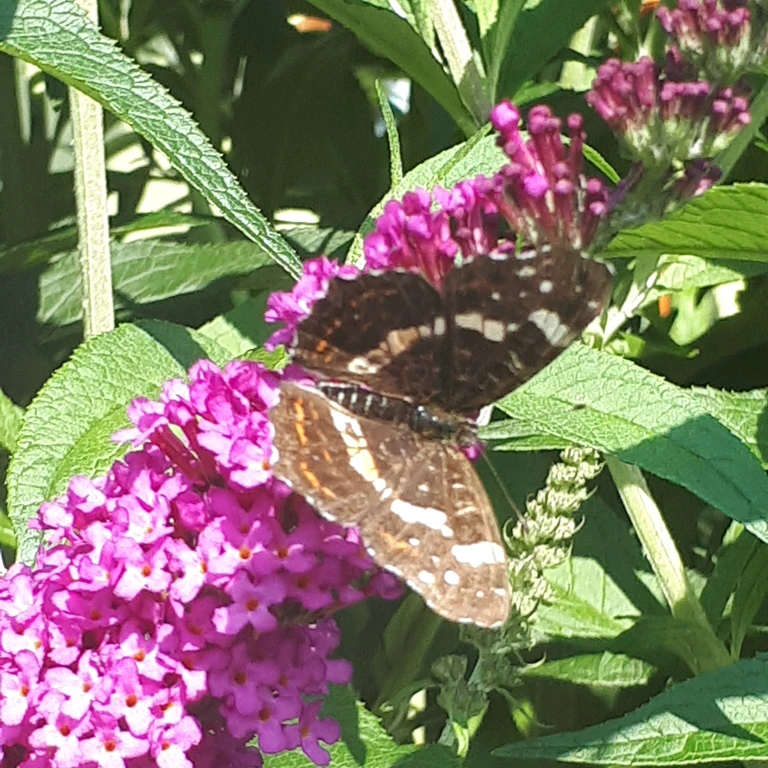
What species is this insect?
Araschnia levana
